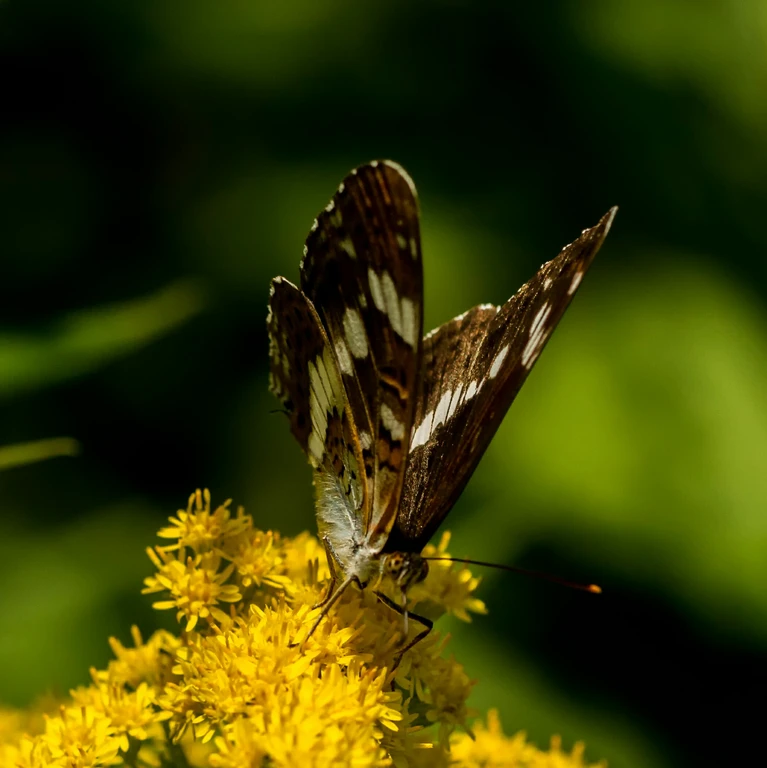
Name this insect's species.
Limenitis camilla (also Ladoga camilla)
